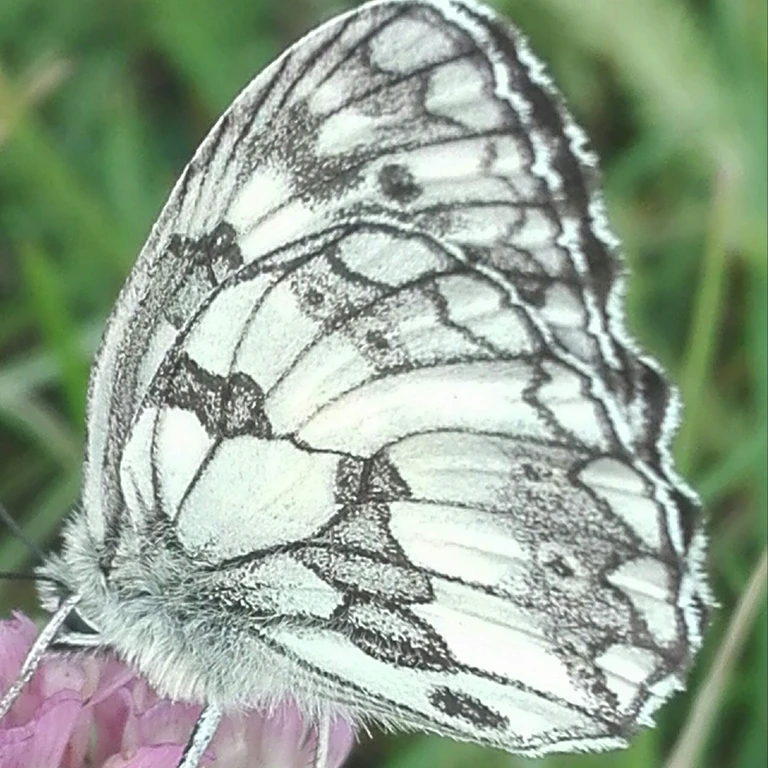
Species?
Melanargia galathea
